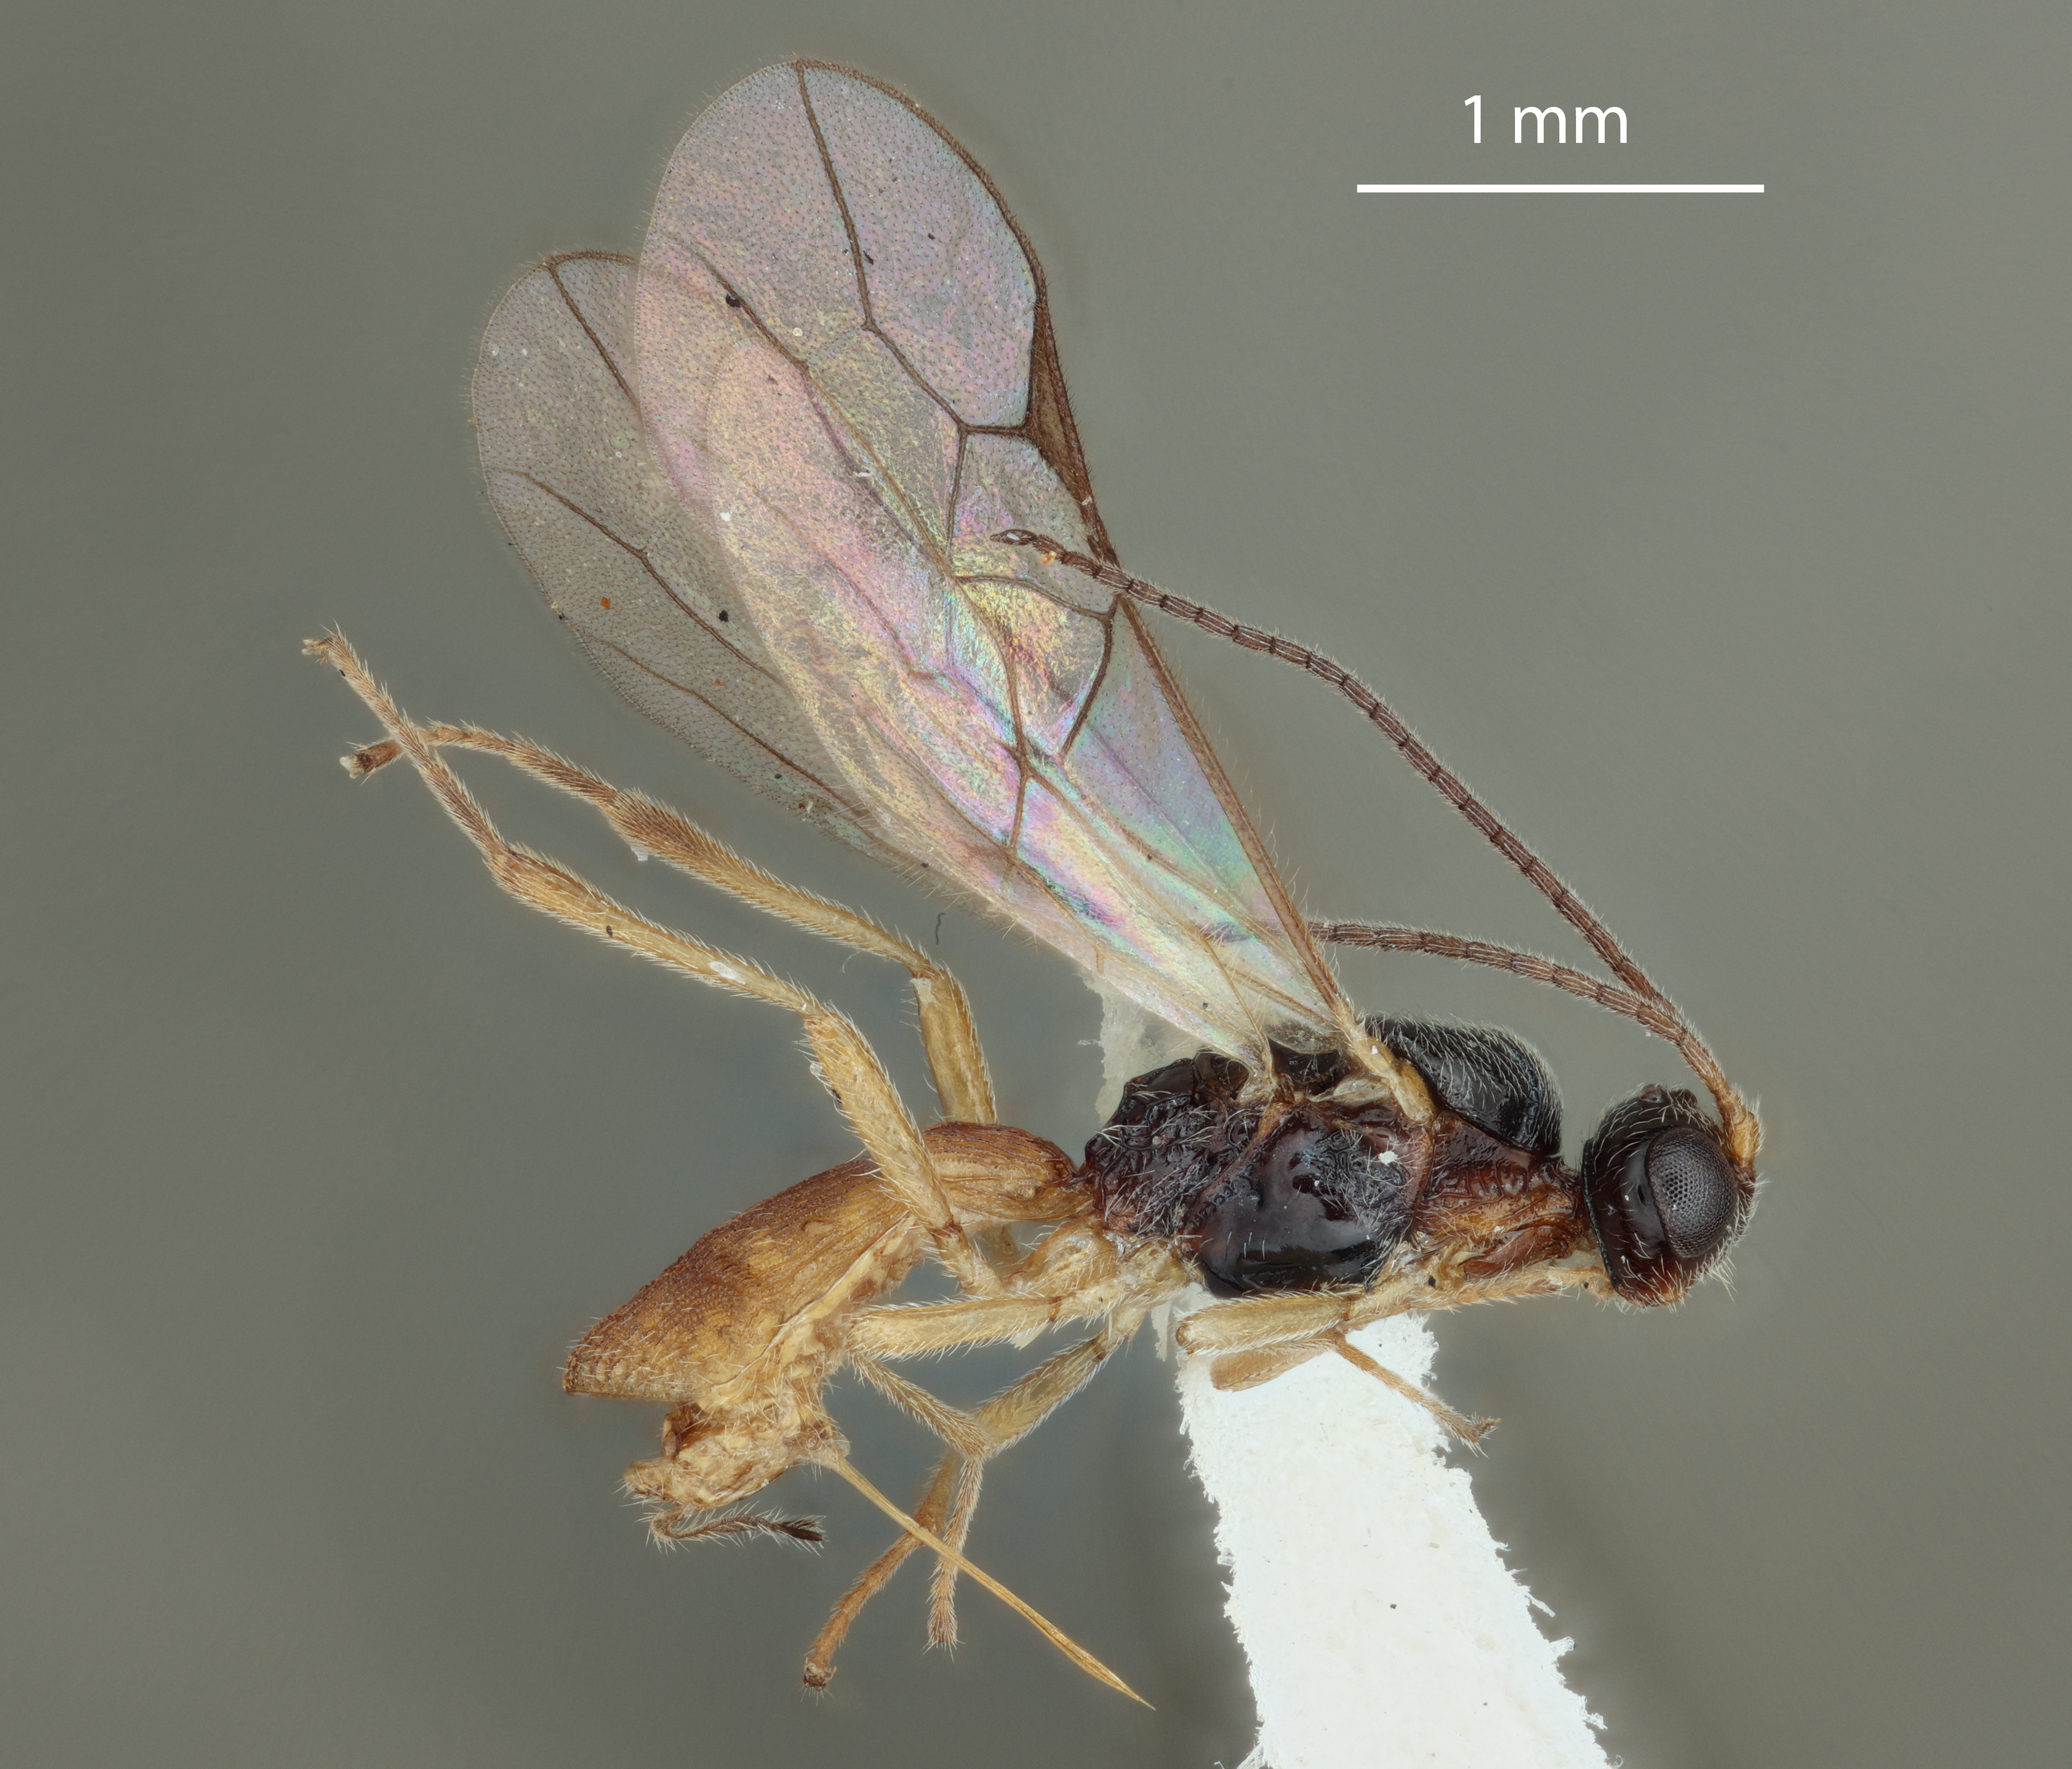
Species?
Oncophanes mexicanus
